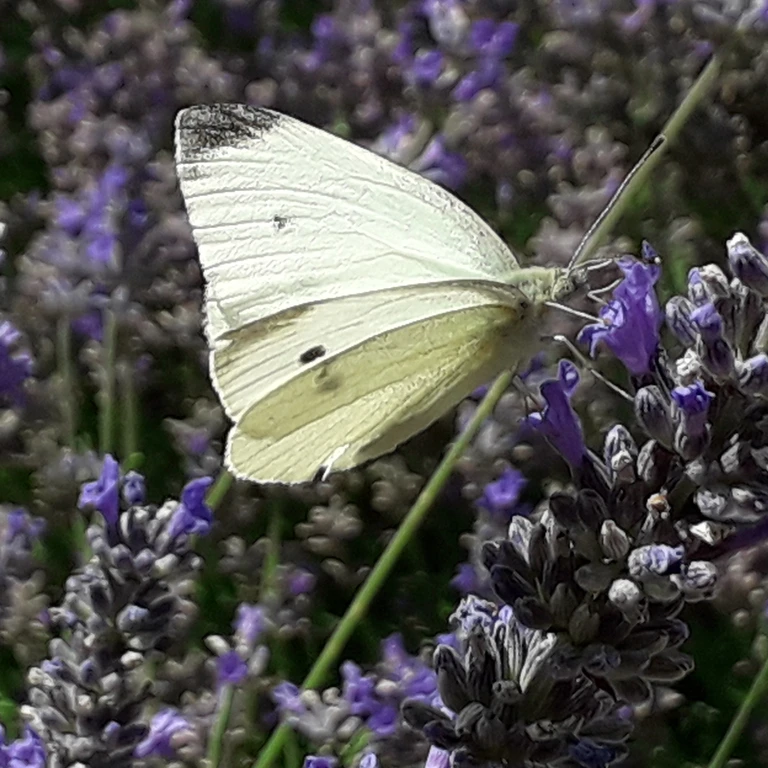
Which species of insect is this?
Pieris rapae
